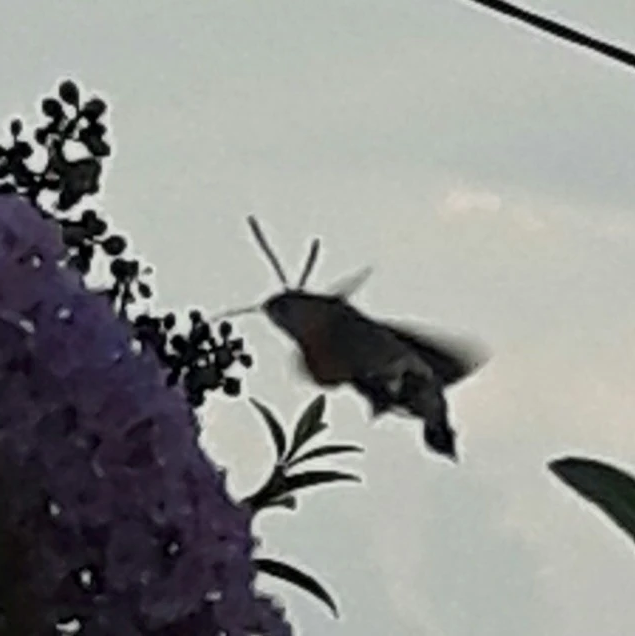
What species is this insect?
Macroglossum stellatarum
